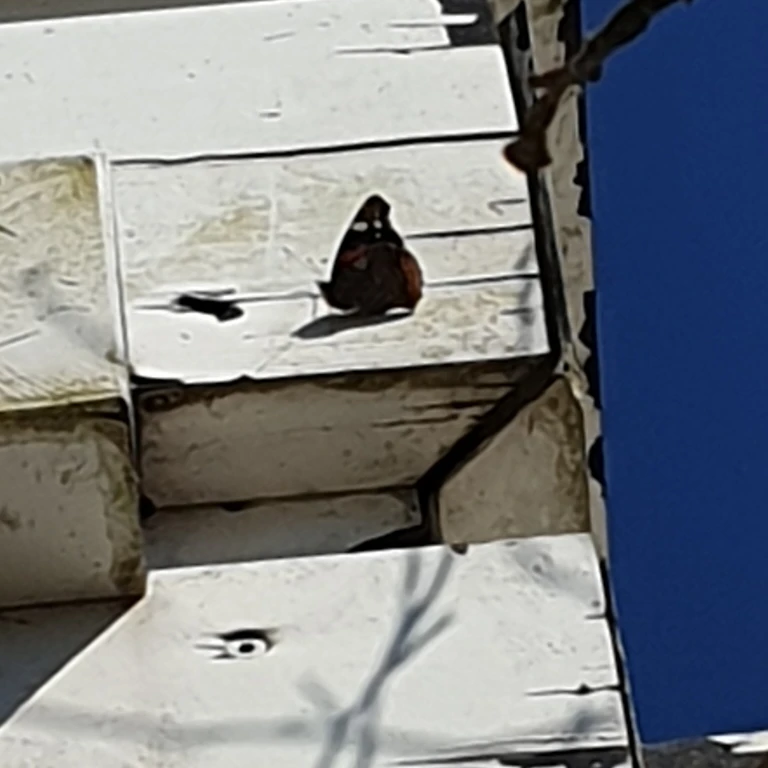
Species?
Vanessa atalanta
